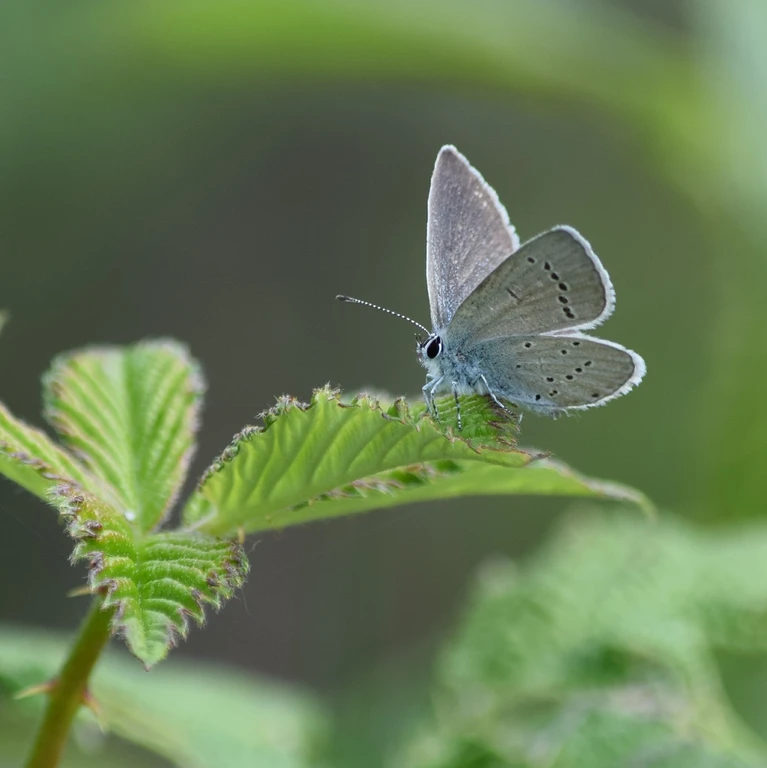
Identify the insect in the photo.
Cupido minimus
